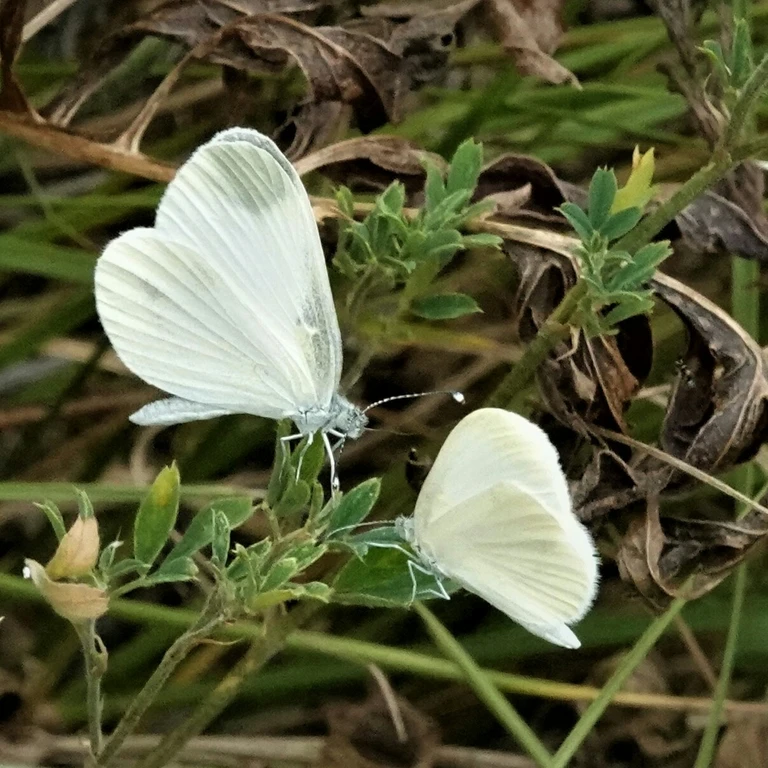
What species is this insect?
Leptidea sinapis/juvernica
